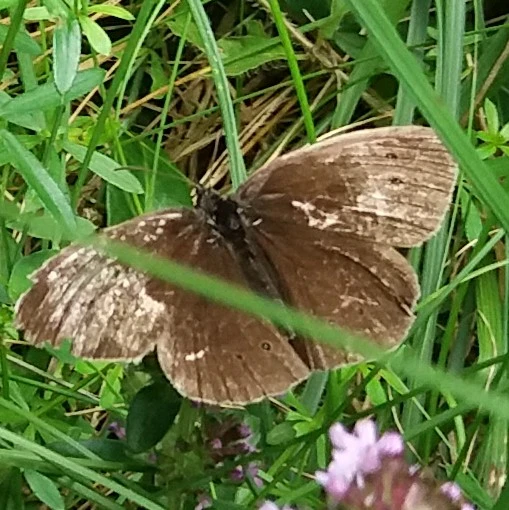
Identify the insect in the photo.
Aphantopus hyperantus
